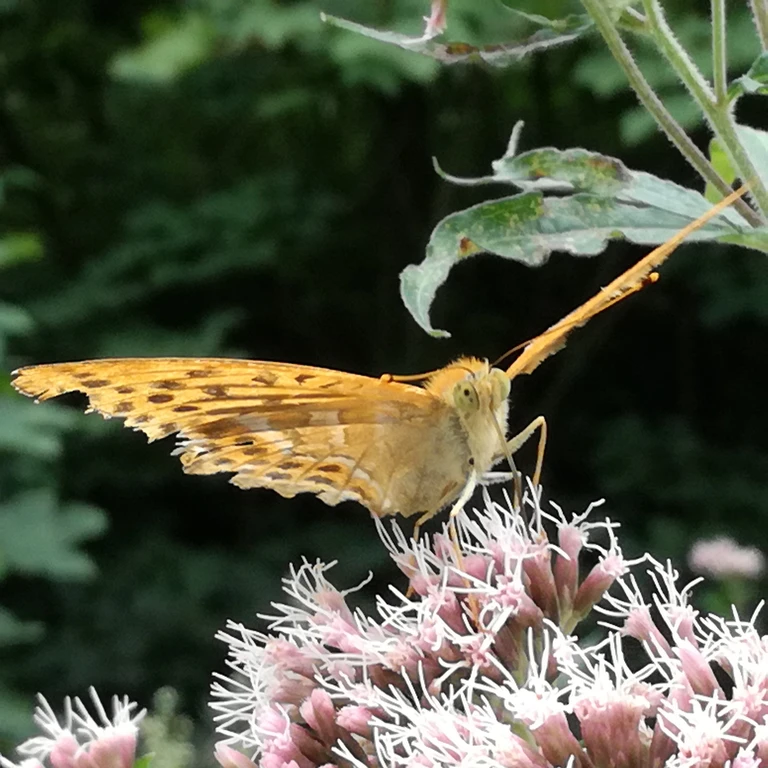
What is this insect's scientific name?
Argynnis paphia
